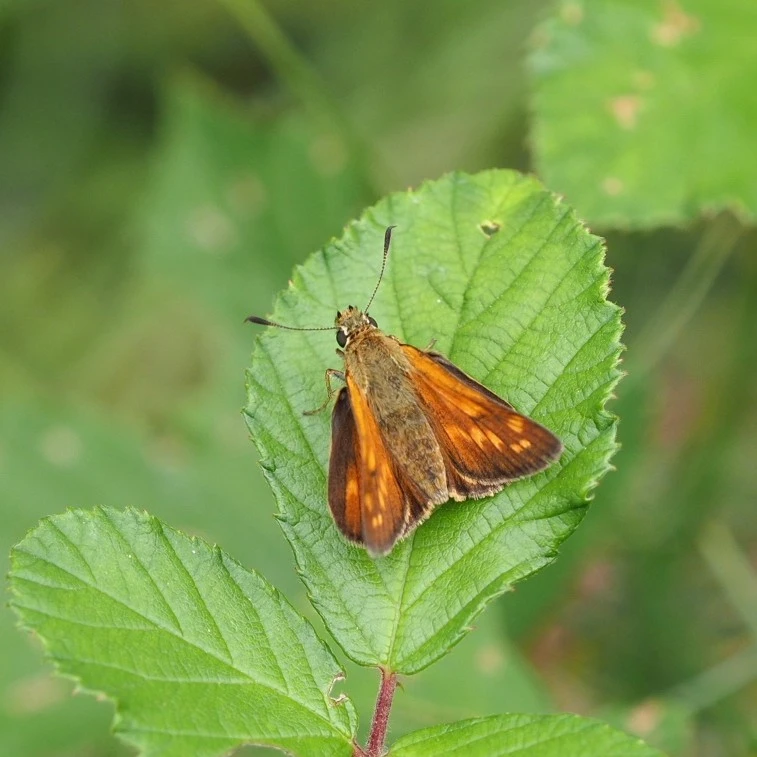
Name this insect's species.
Ochlodes sylvanus (also Ochlodes venata)
